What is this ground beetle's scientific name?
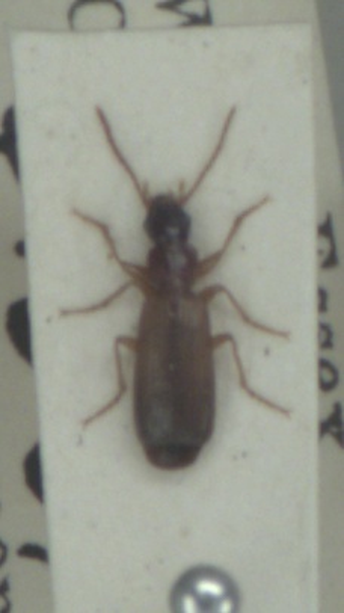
Paradromius linearis
